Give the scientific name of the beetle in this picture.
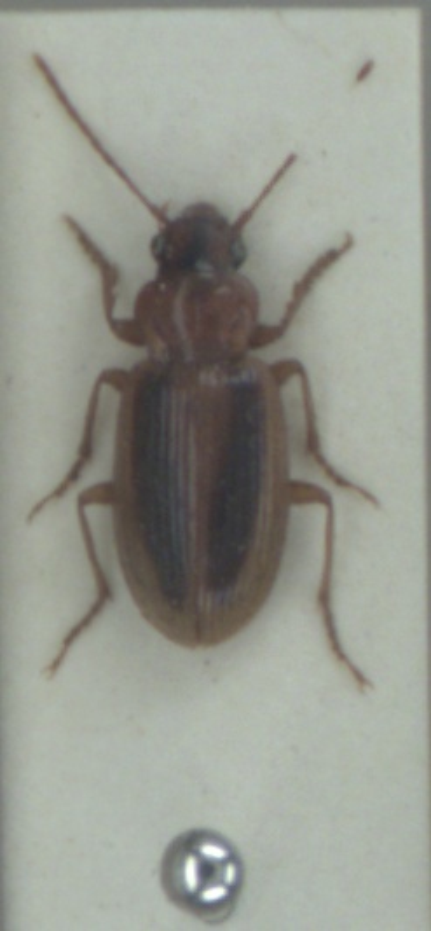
Dicheirotrichus obsoletus
